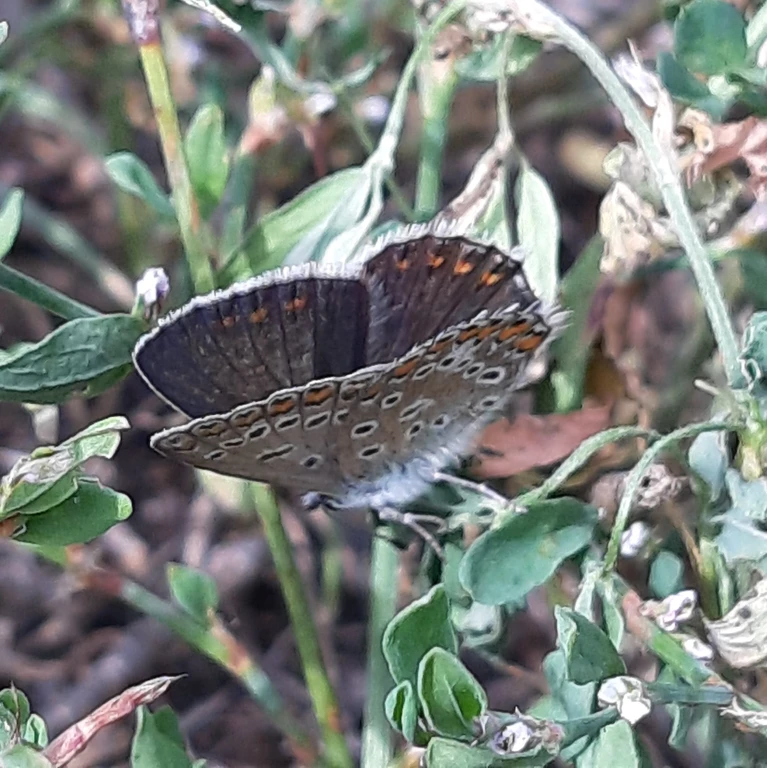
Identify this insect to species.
Polyommatus icarus
